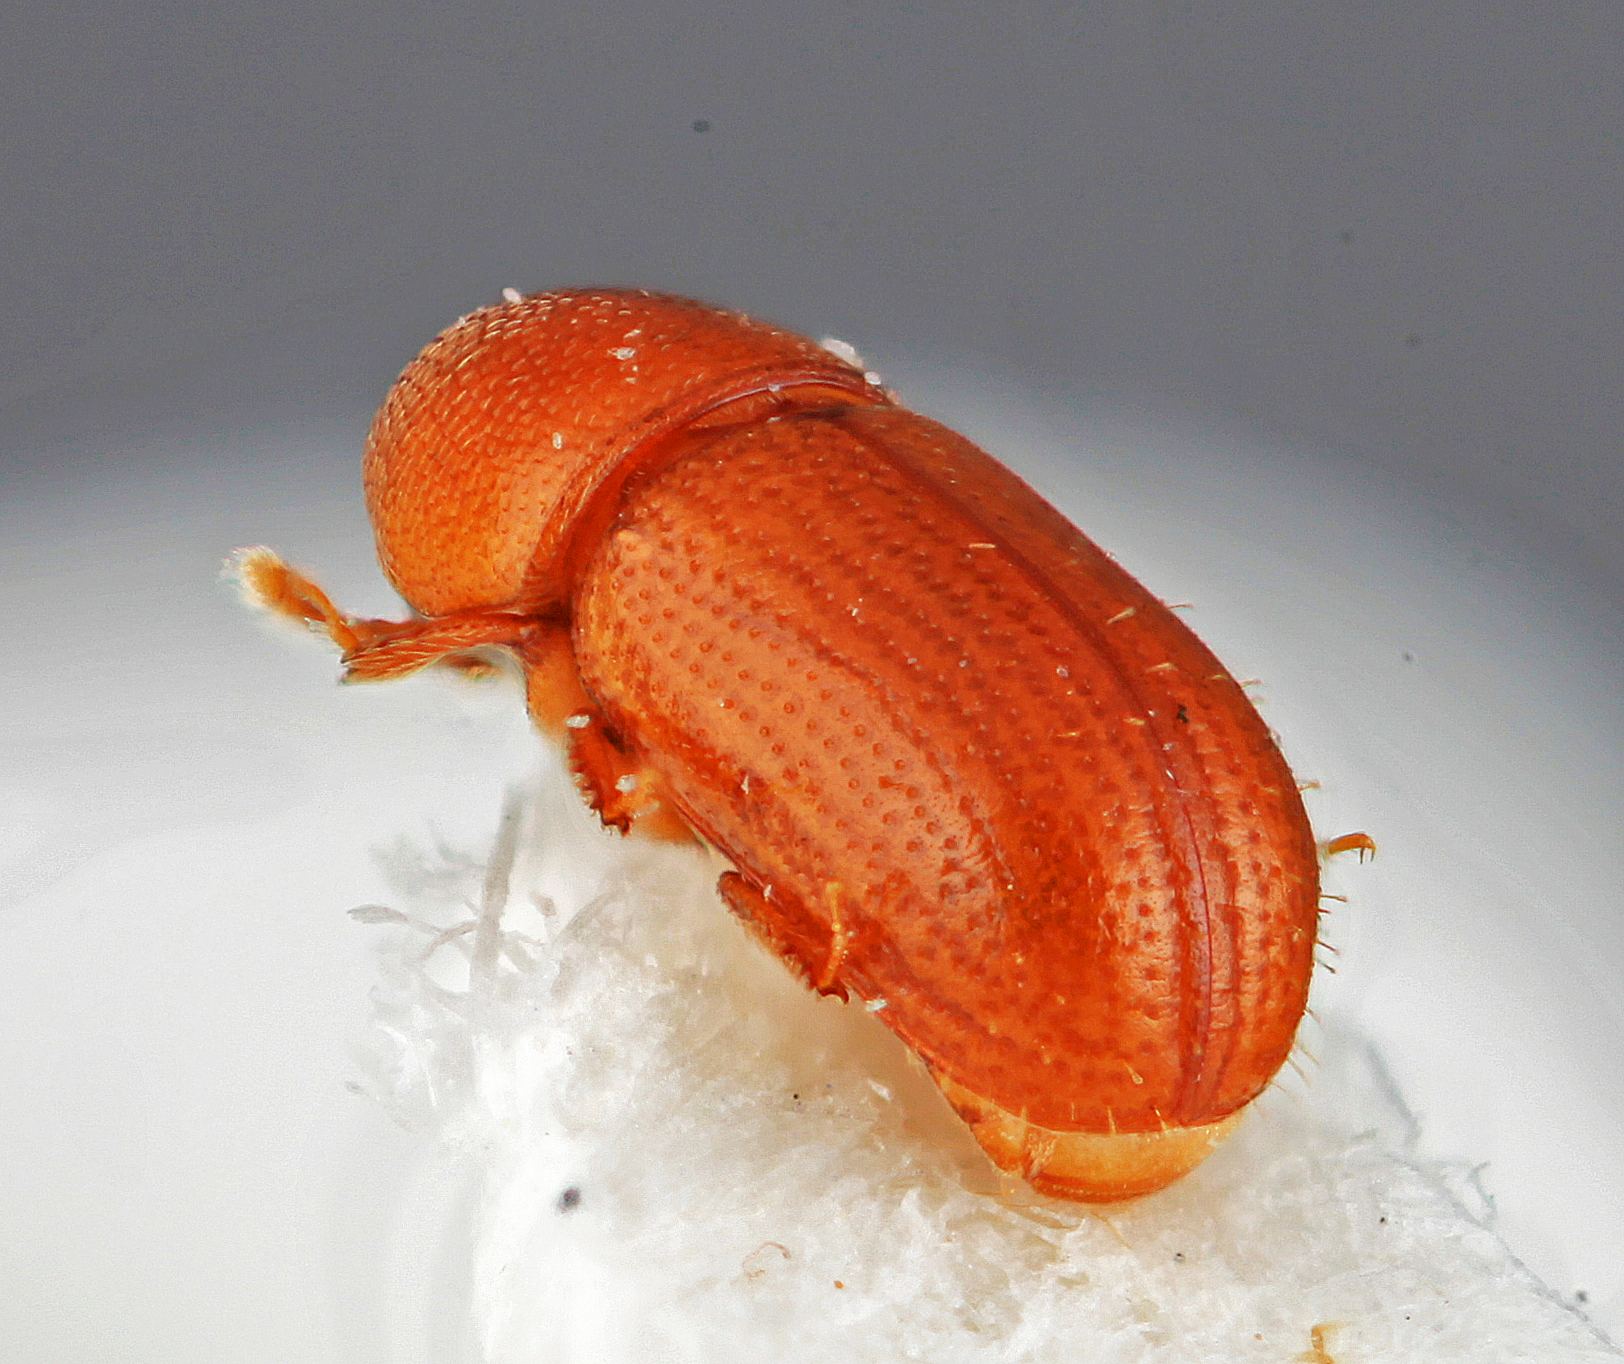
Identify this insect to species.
Araptus guyanensis
